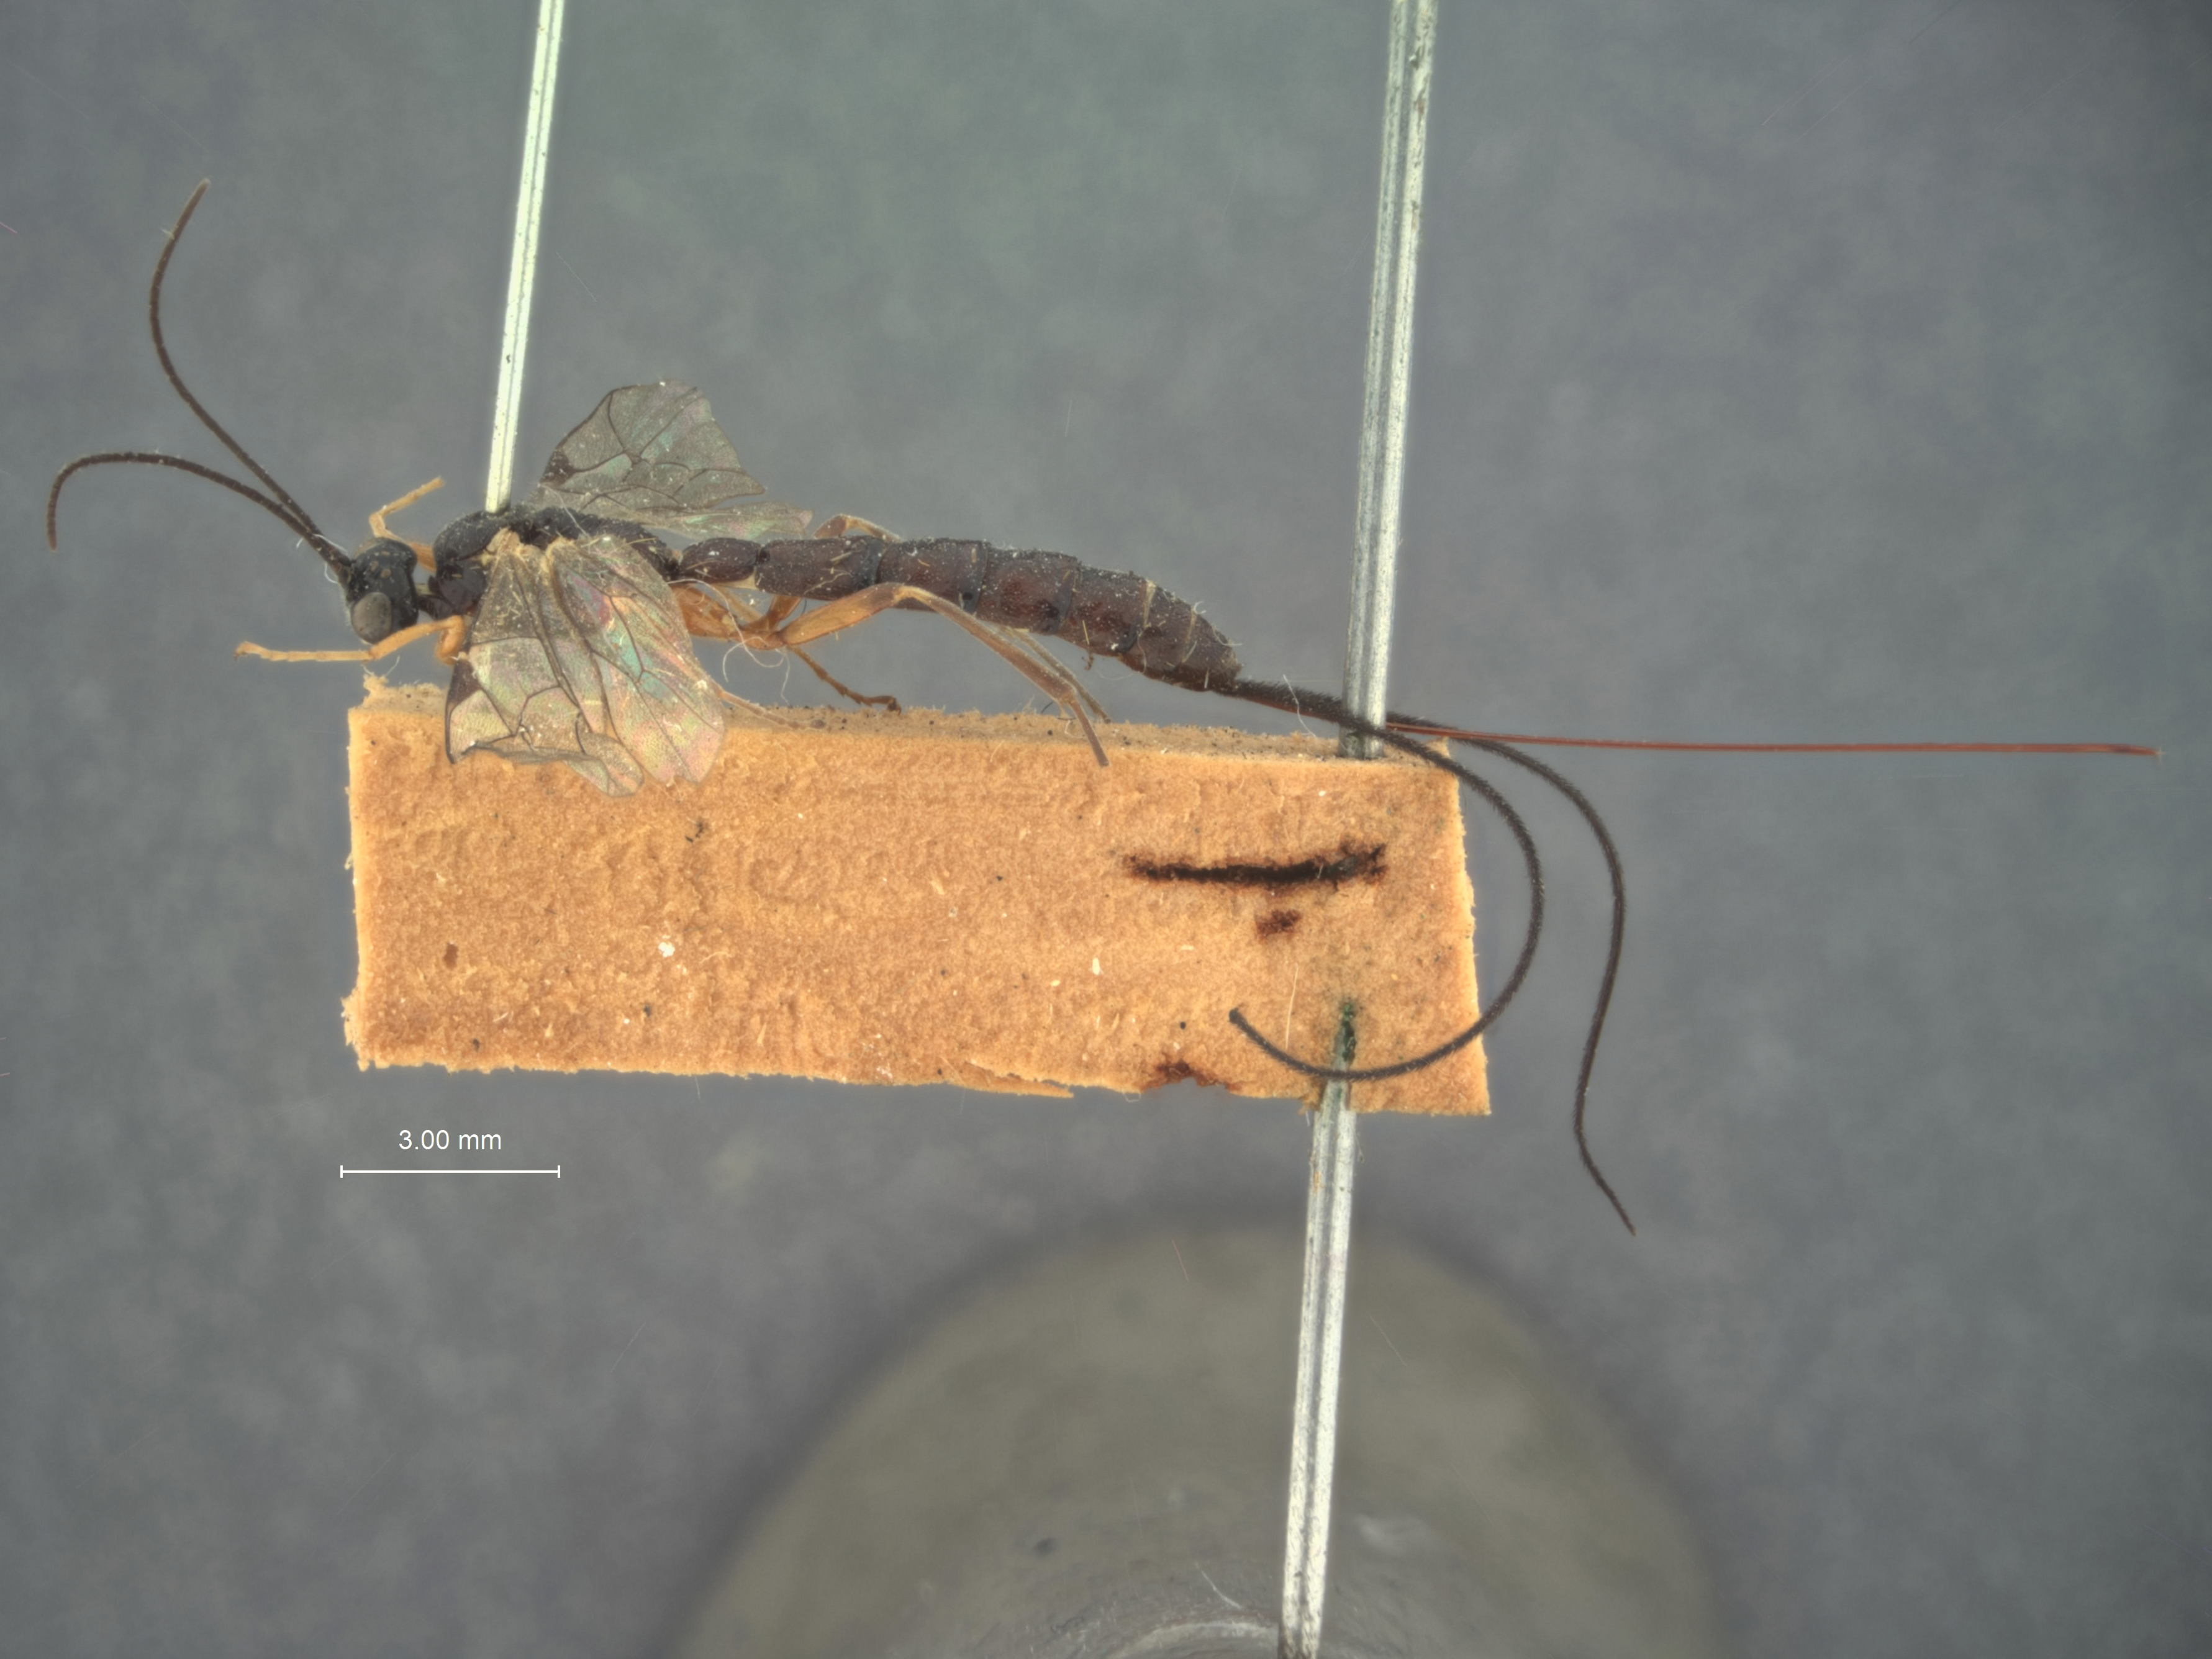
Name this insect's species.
Ephialtes comstockii
